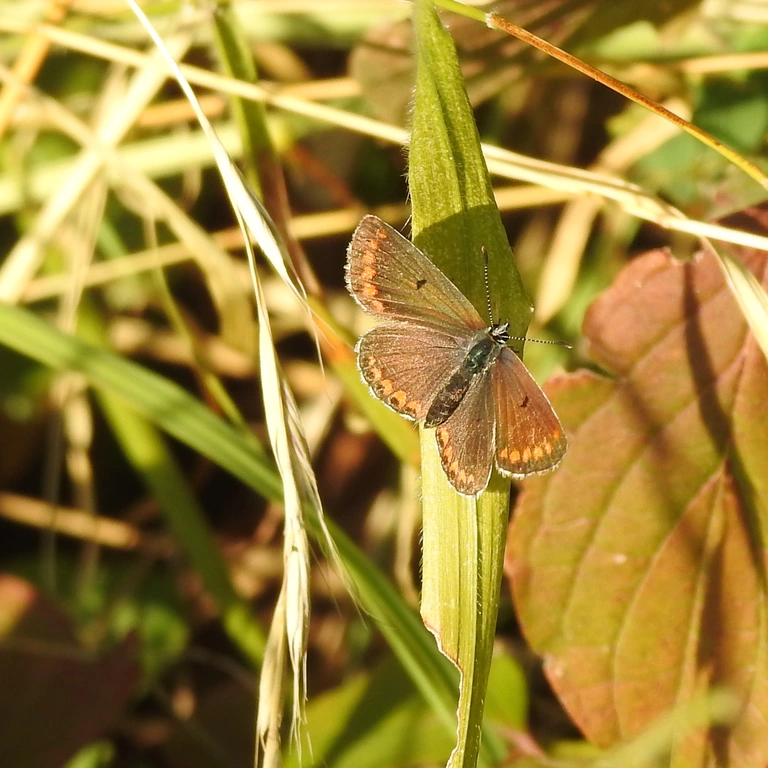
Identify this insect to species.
Aricia agestis/artaxerxes
